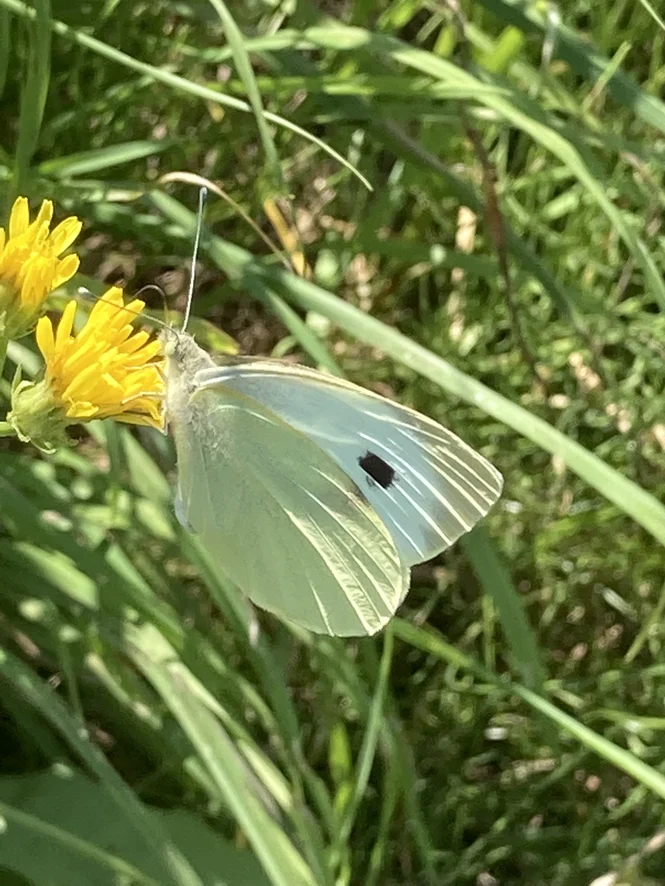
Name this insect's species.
Pieris brassicae
